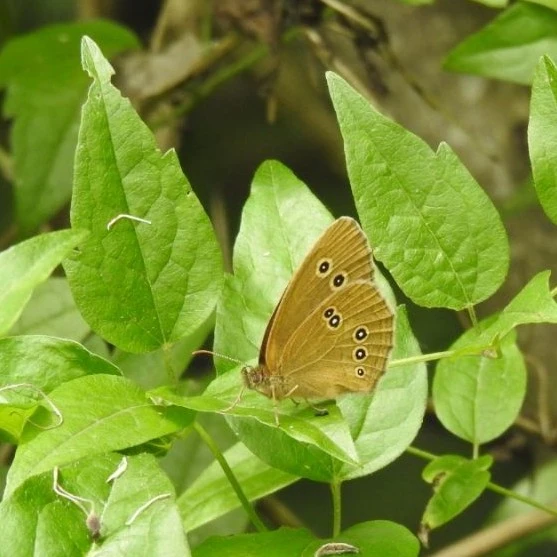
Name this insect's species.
Aphantopus hyperantus
